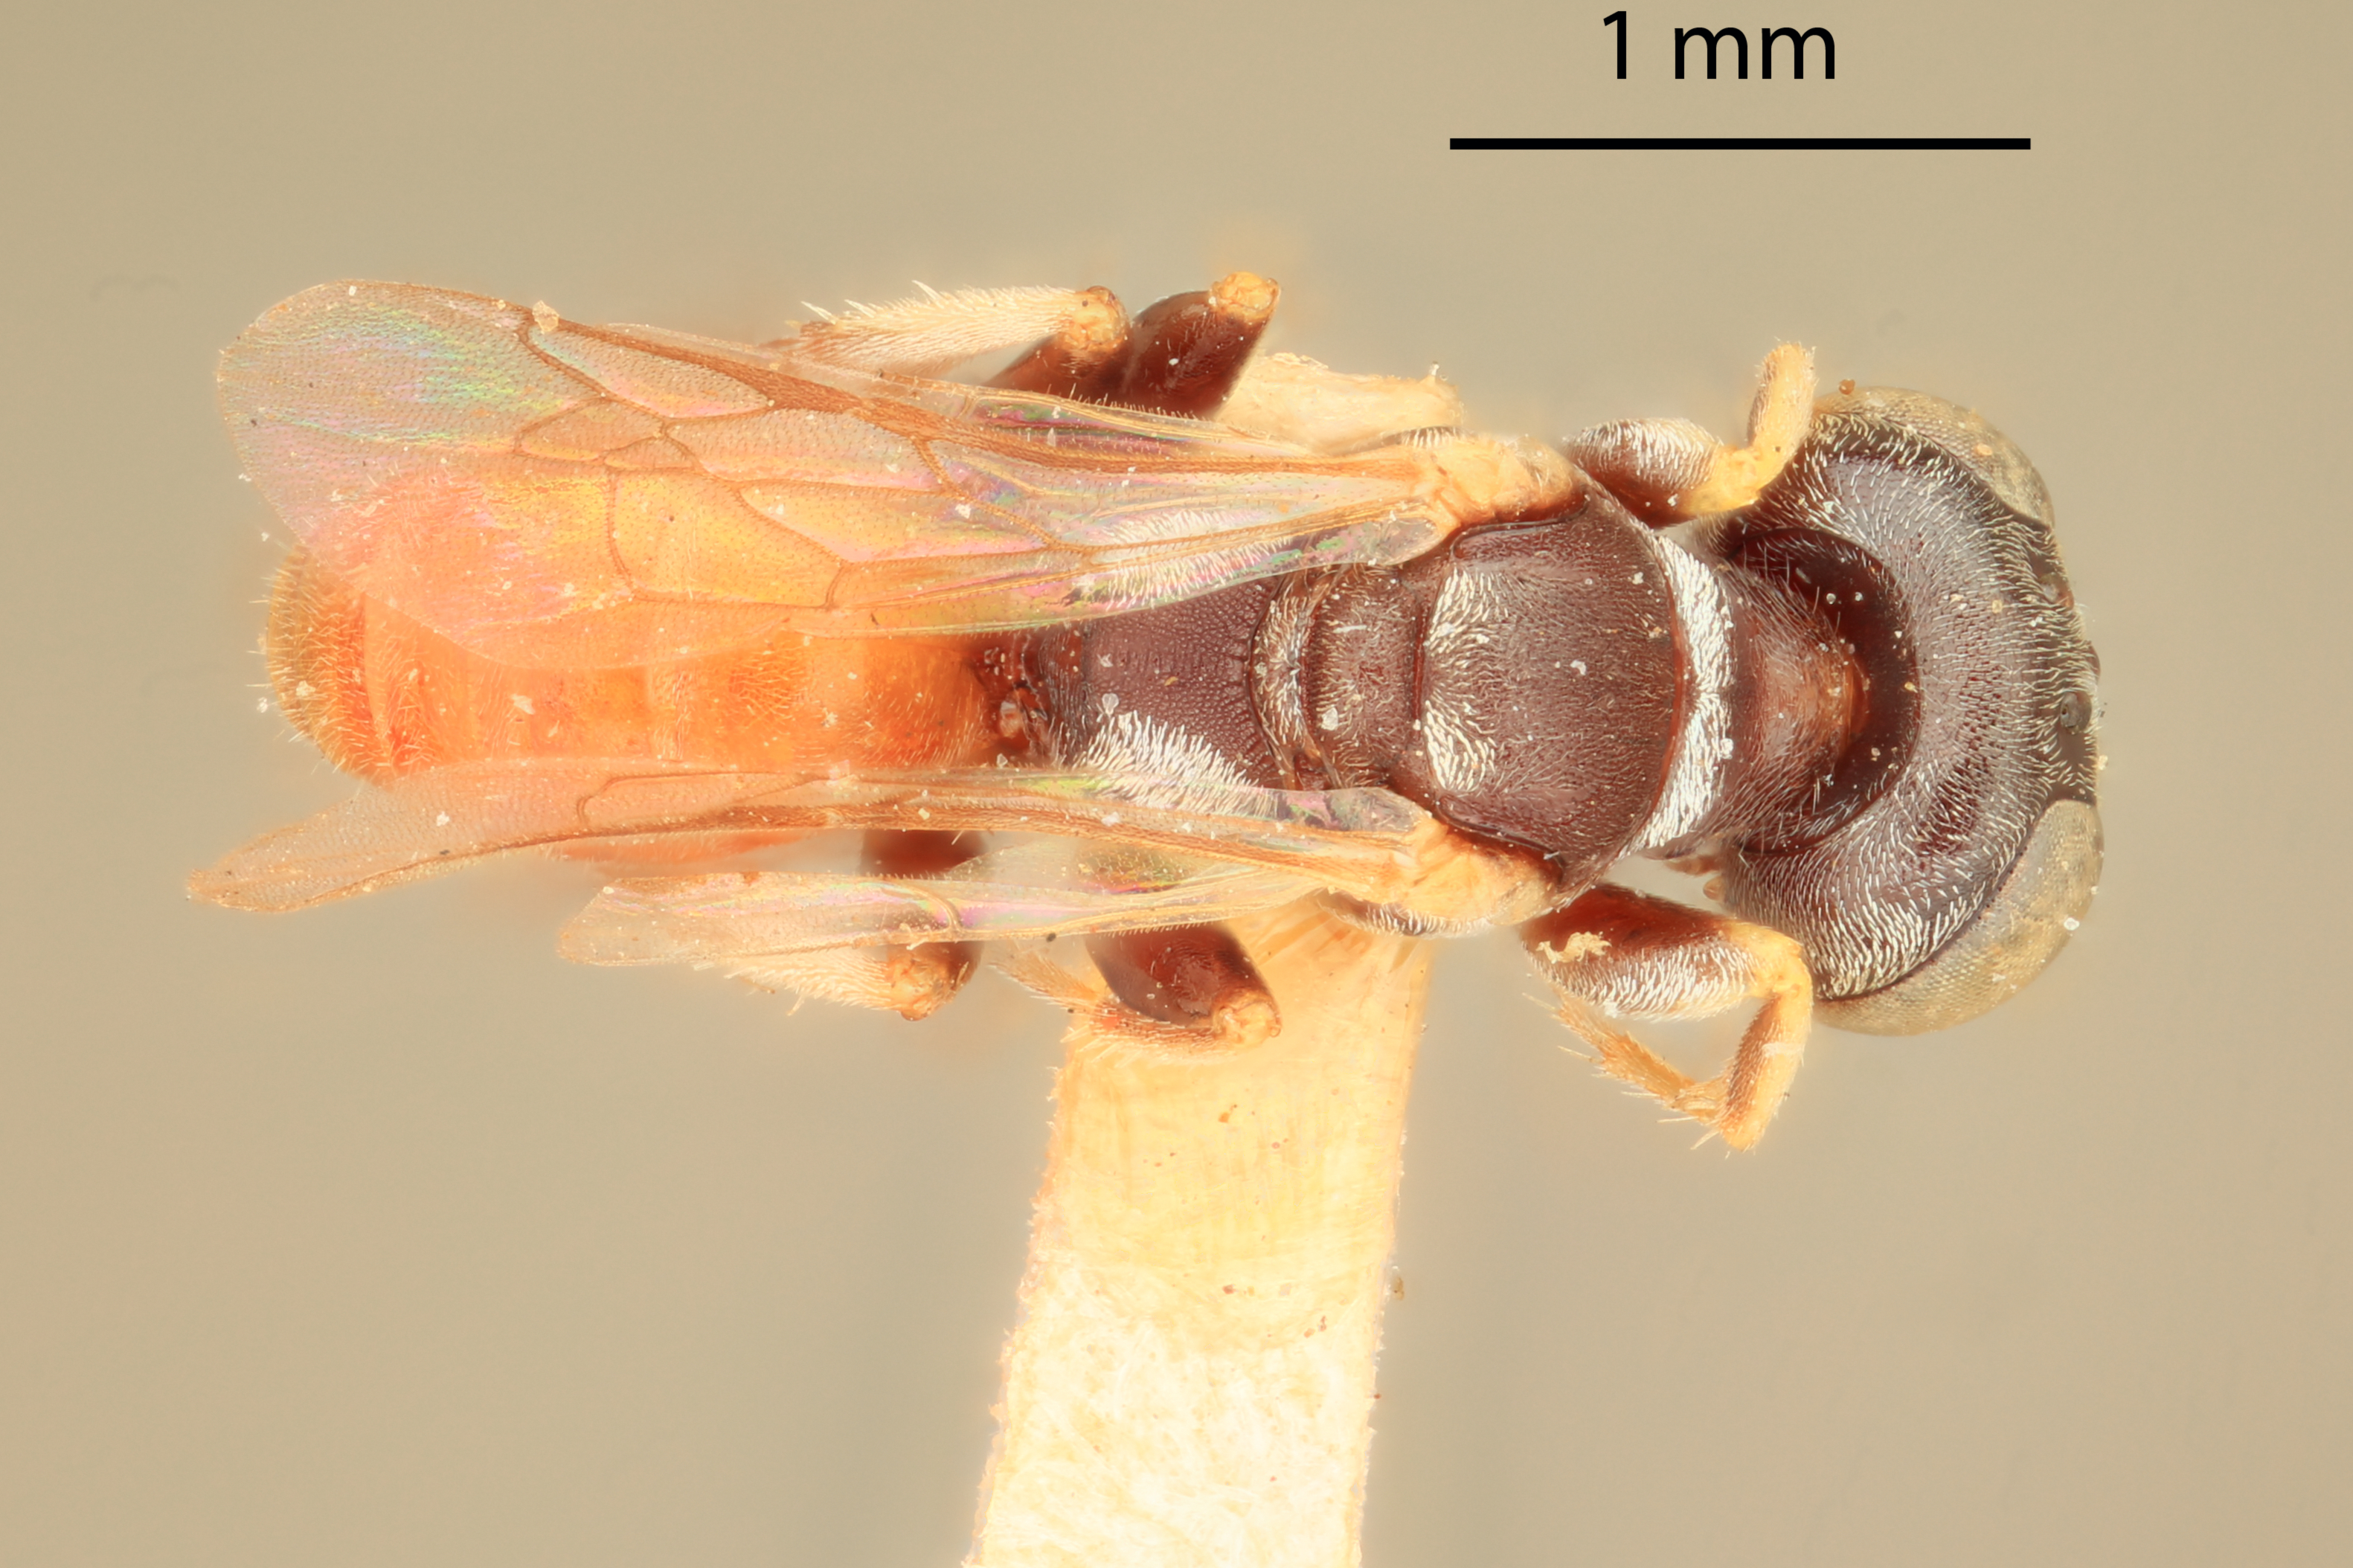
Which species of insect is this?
Plenoculus abdominalis
